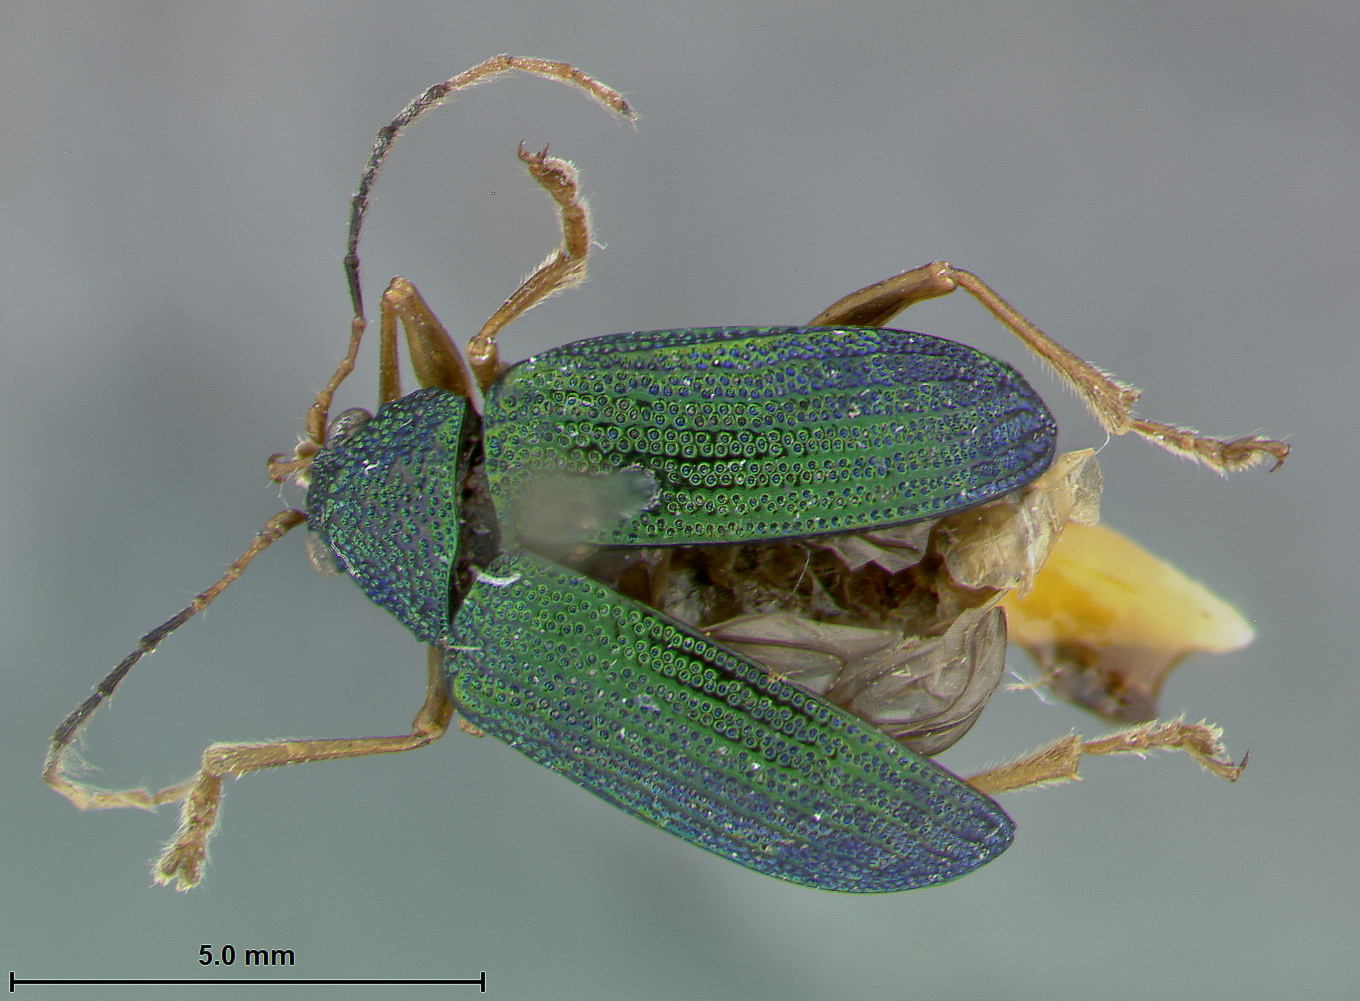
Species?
Colaspis banoensis
